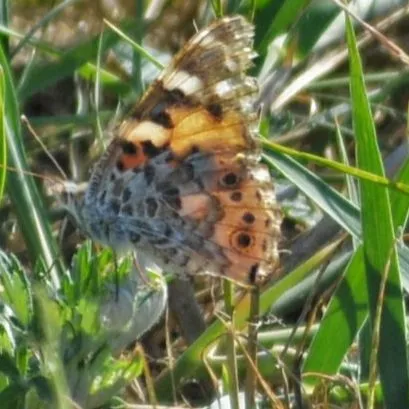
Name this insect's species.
Vanessa cardui
